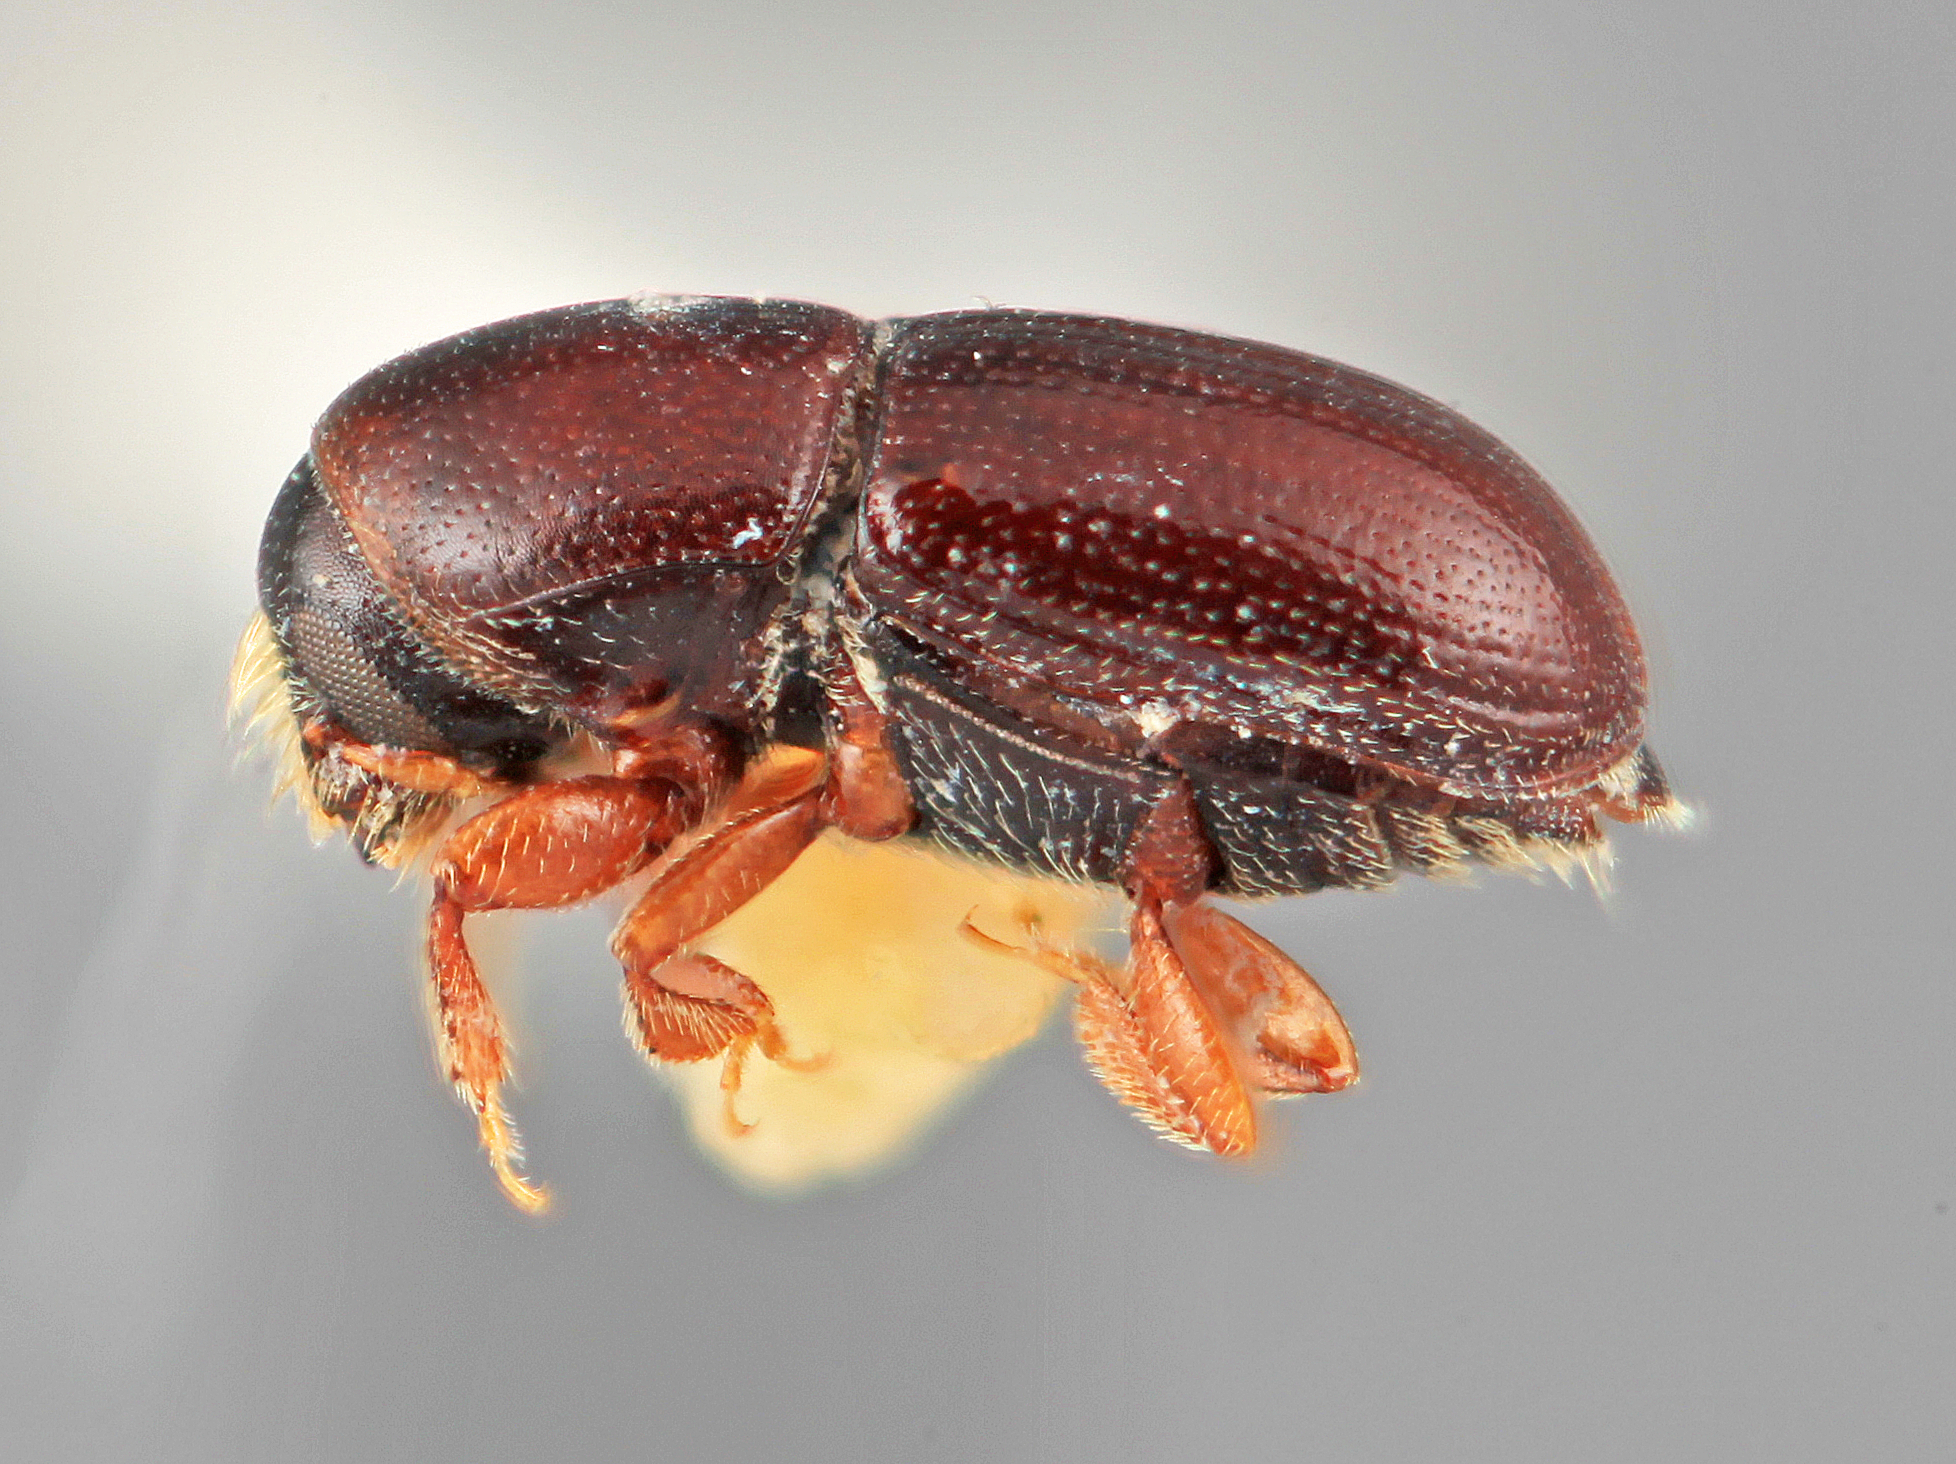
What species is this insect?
Scolytodes venustus
